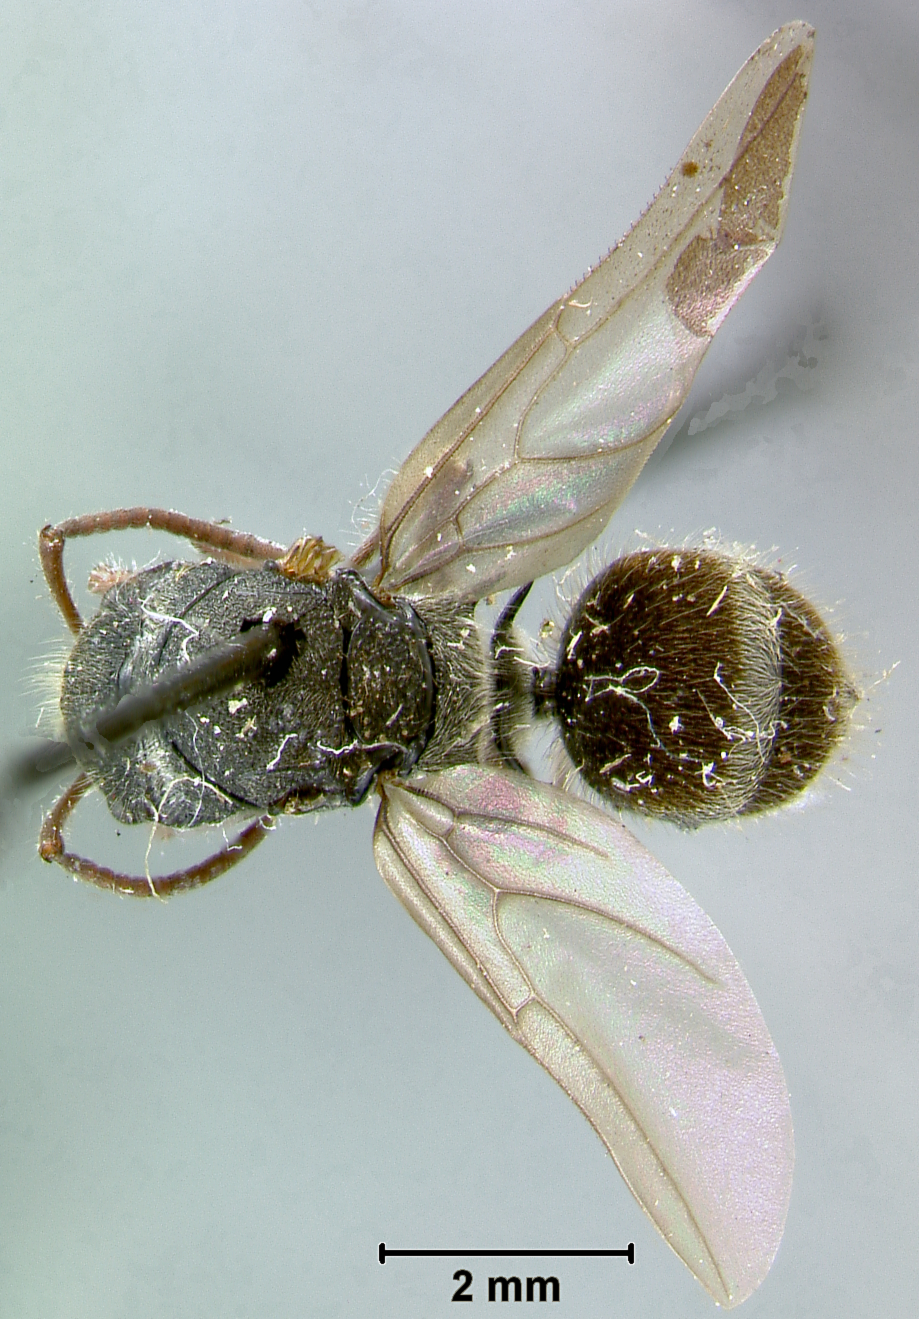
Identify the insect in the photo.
Polyrhachis cingula
